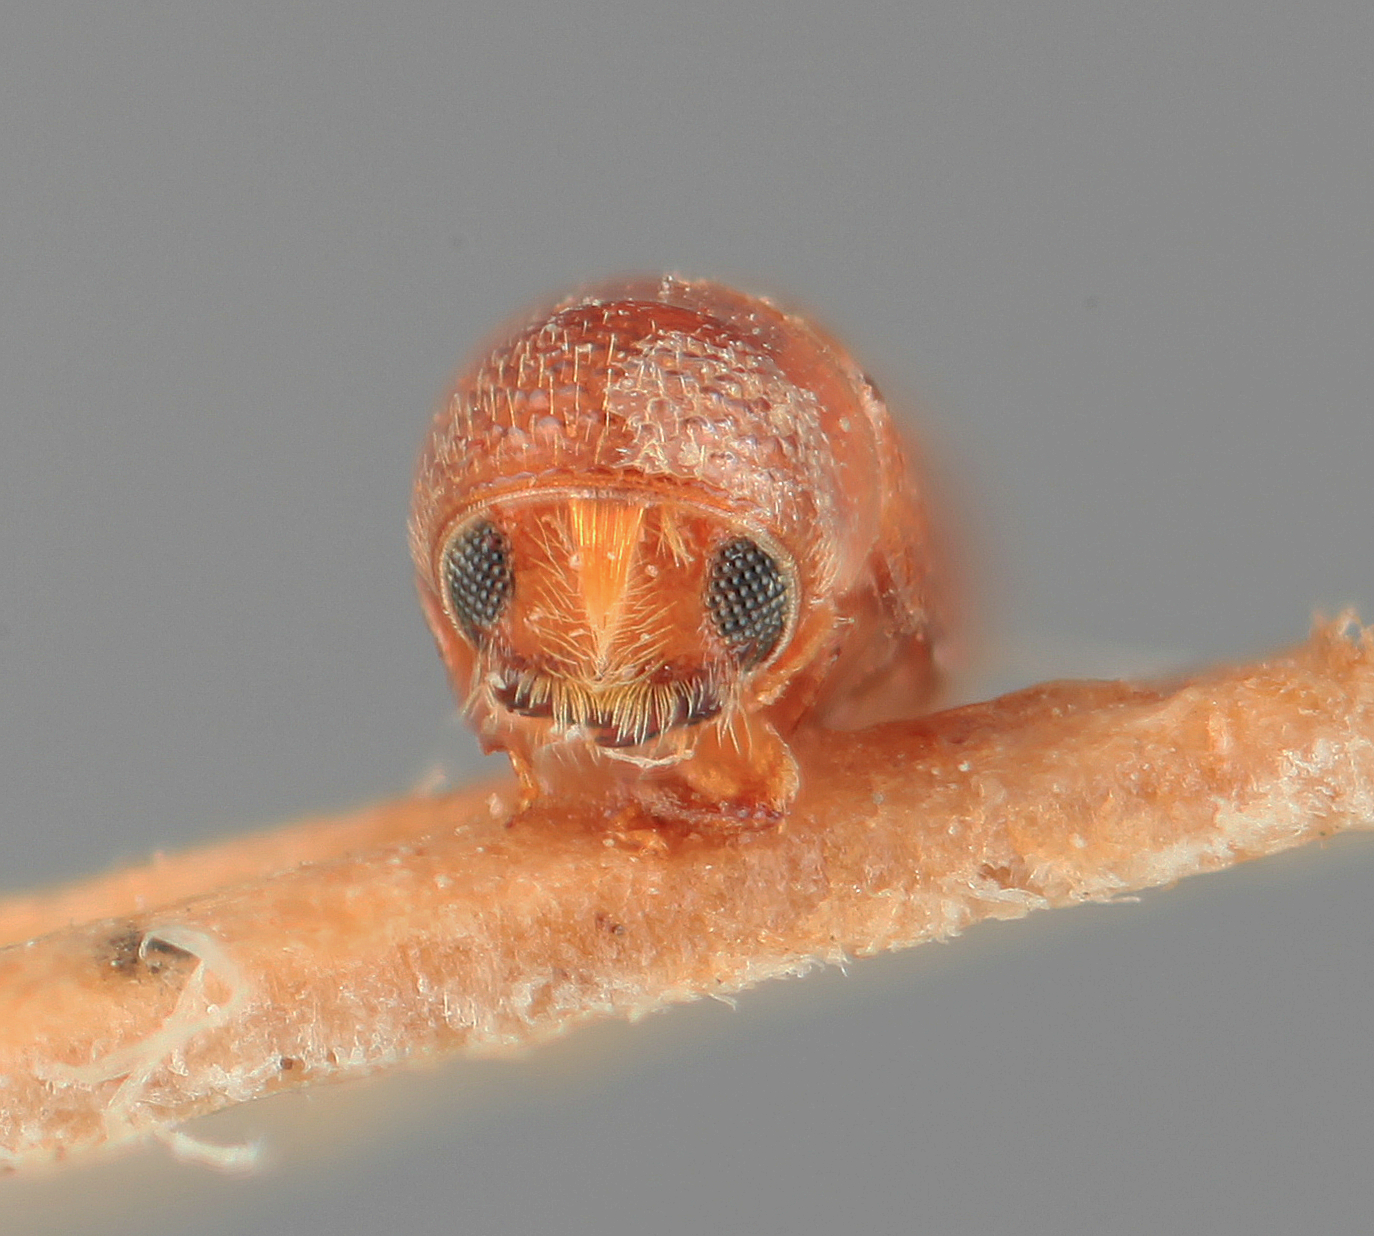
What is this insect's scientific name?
Pityophthorus glutae
